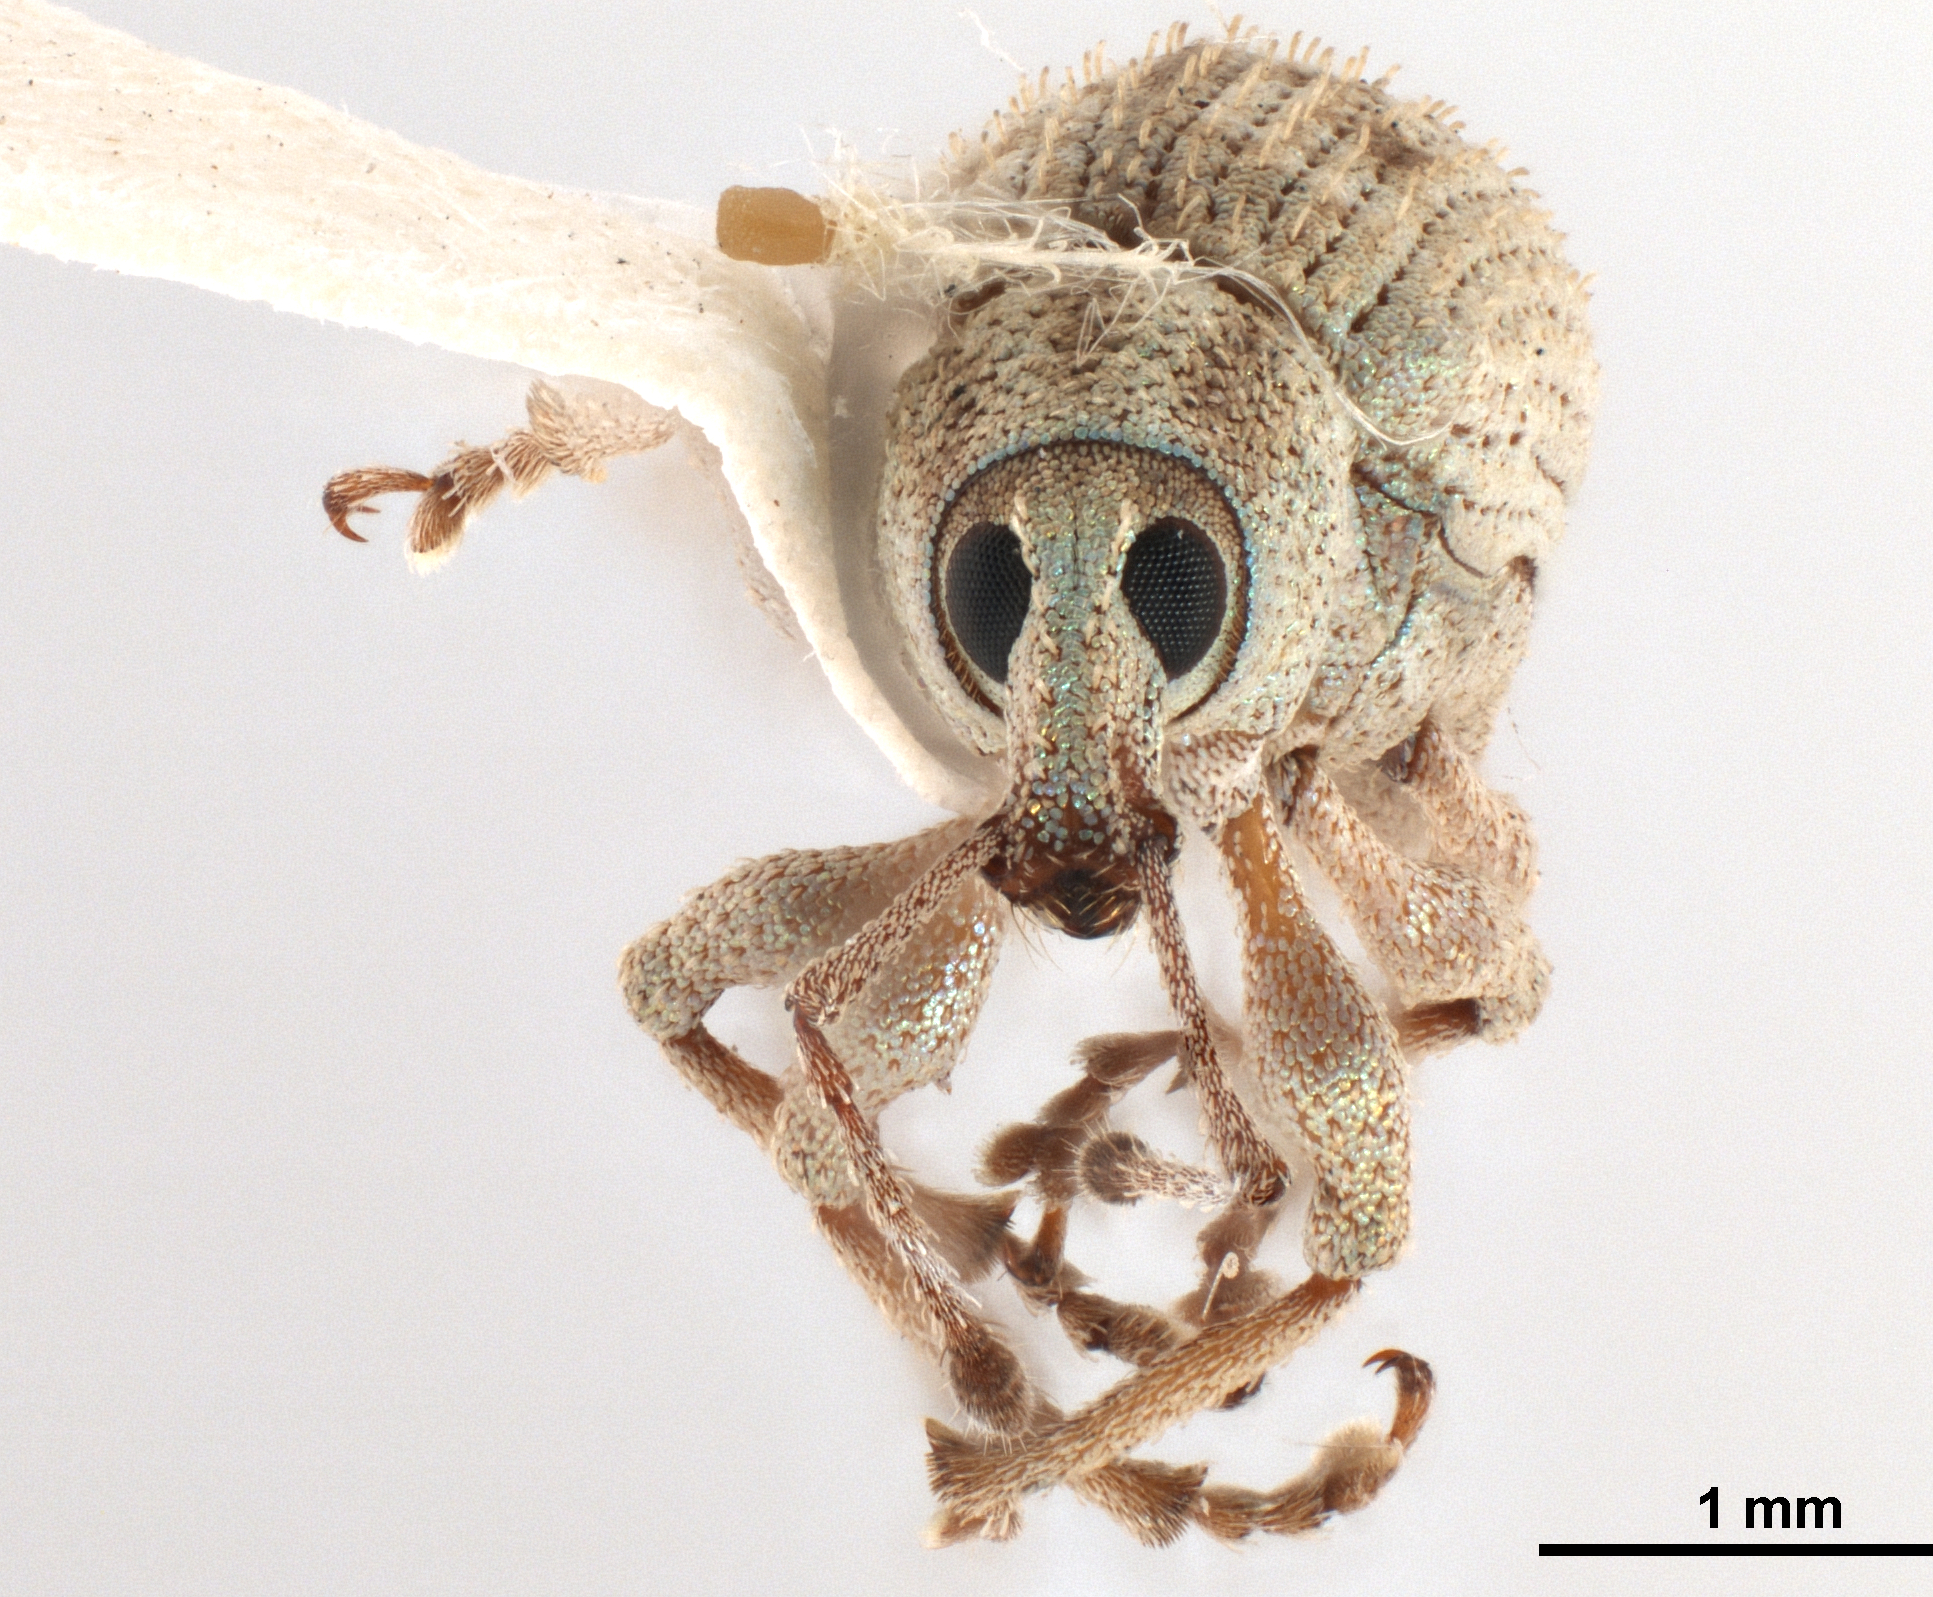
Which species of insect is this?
Phytoscaphus gossypii
